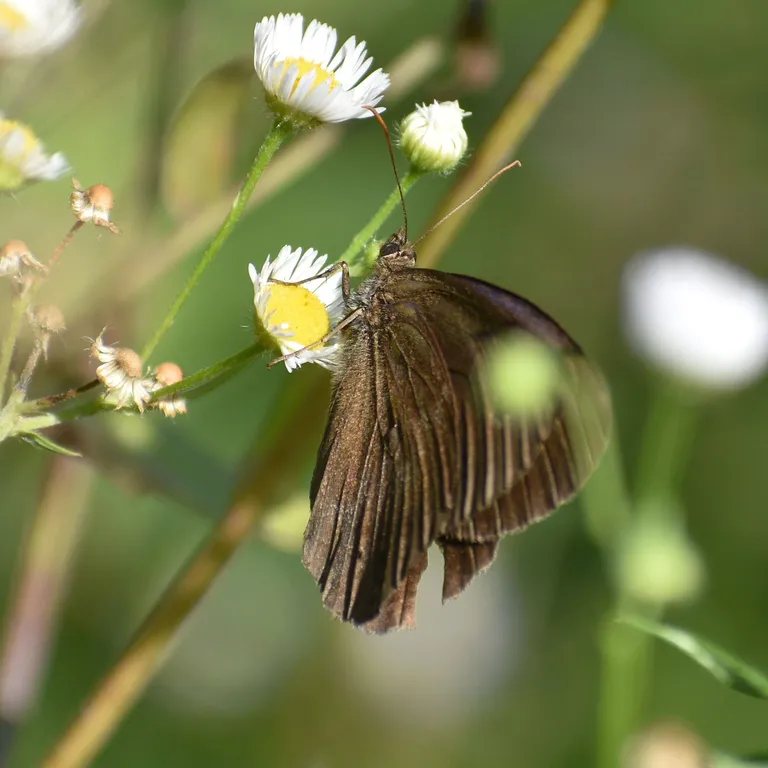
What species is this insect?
Minois dryas
